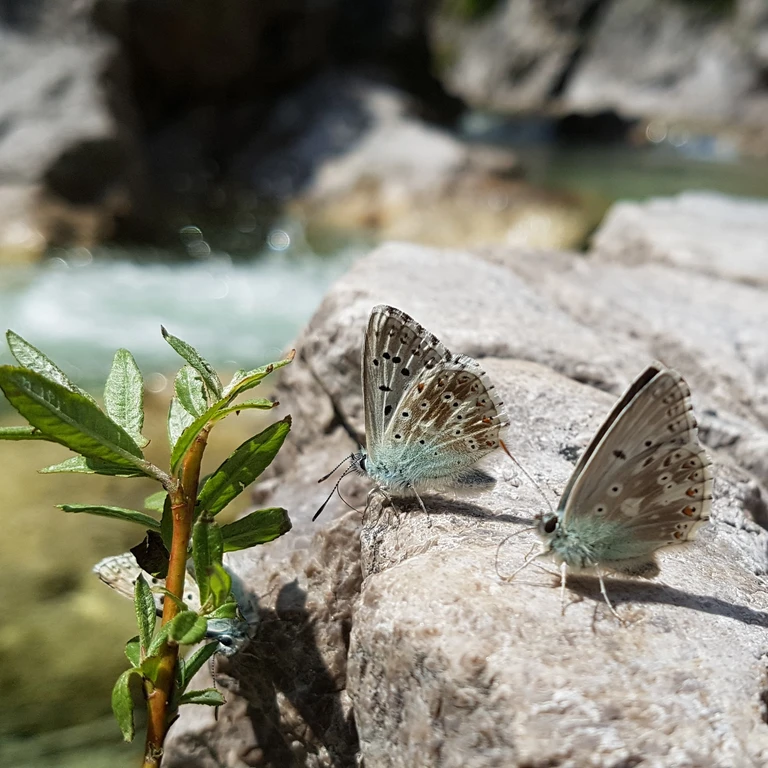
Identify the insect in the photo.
Lysandra coridon
